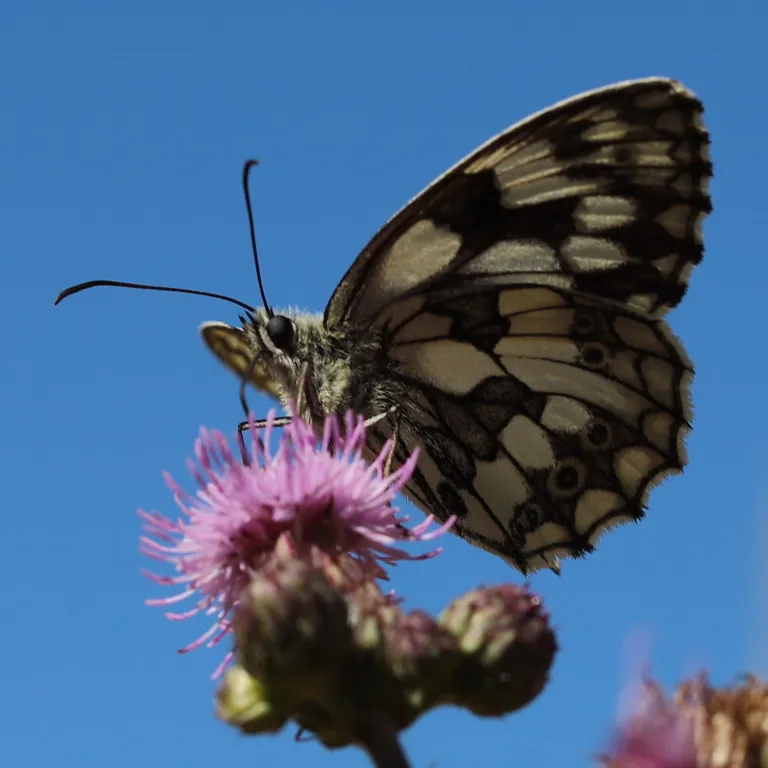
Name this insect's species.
Melanargia galathea
